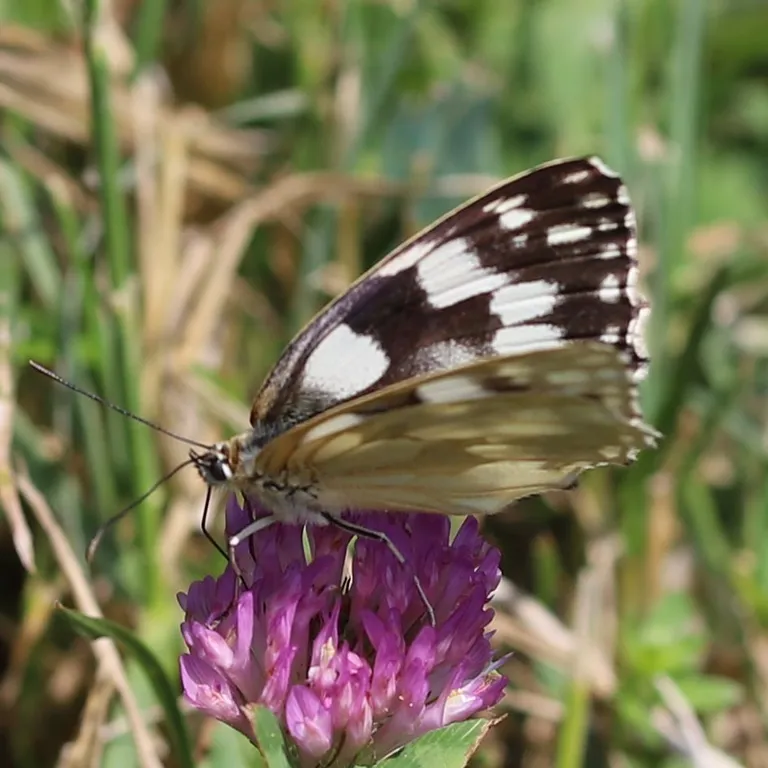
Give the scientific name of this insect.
Melanargia galathea
